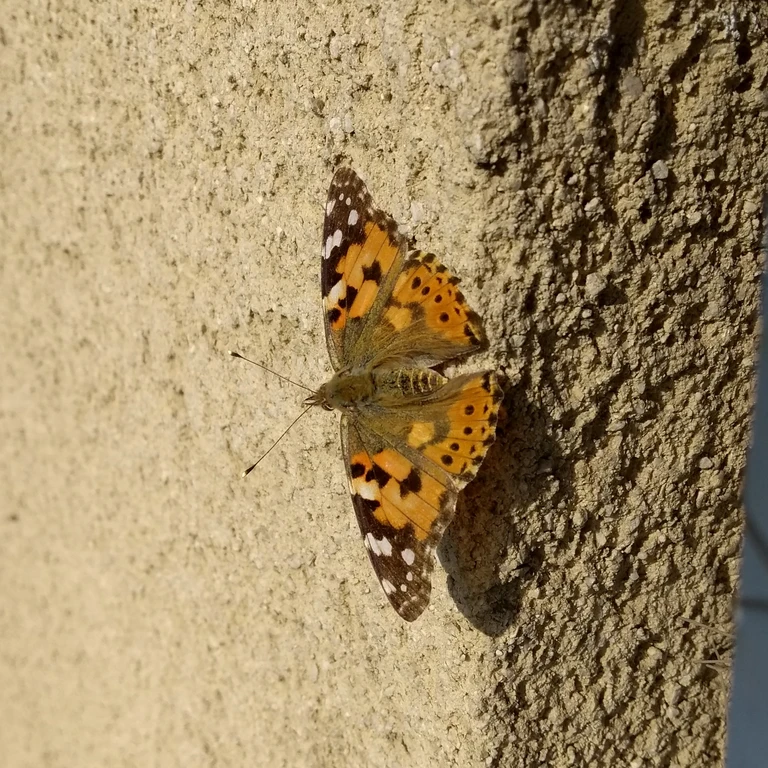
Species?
Vanessa cardui
